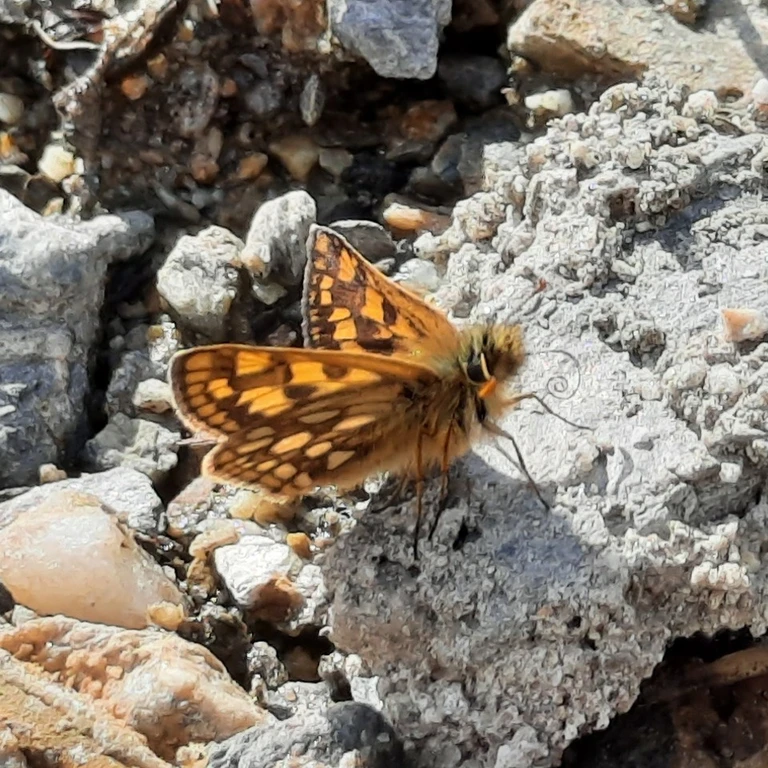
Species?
Carterocephalus palaemon
